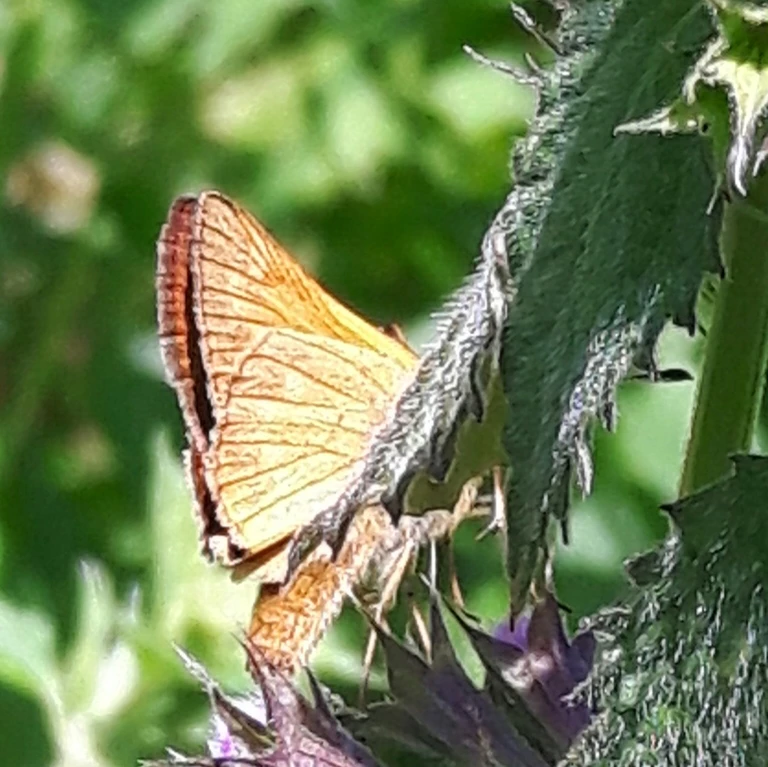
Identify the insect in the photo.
Ochlodes sylvanus (also Ochlodes venata)
